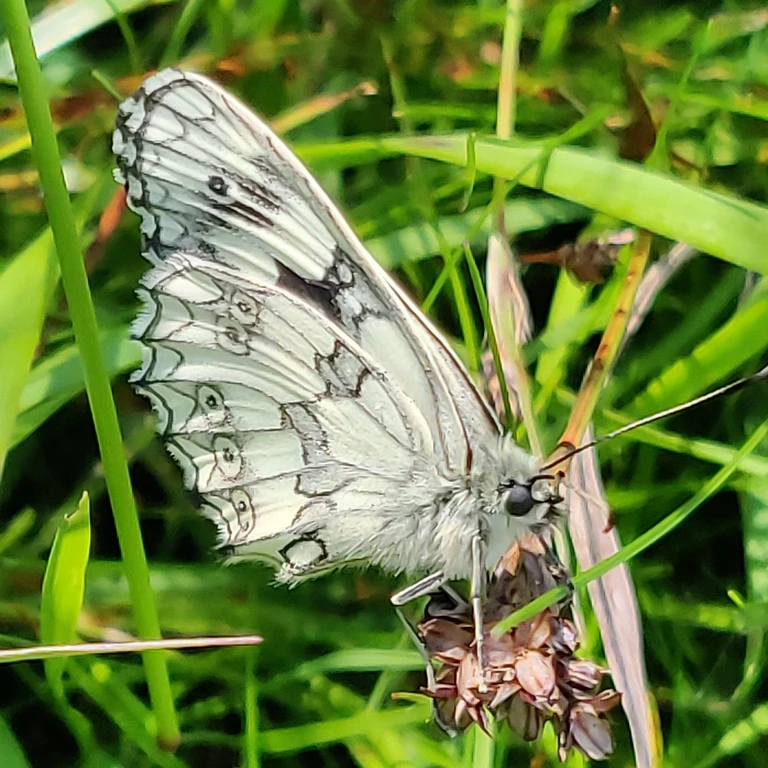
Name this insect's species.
Melanargia galathea
